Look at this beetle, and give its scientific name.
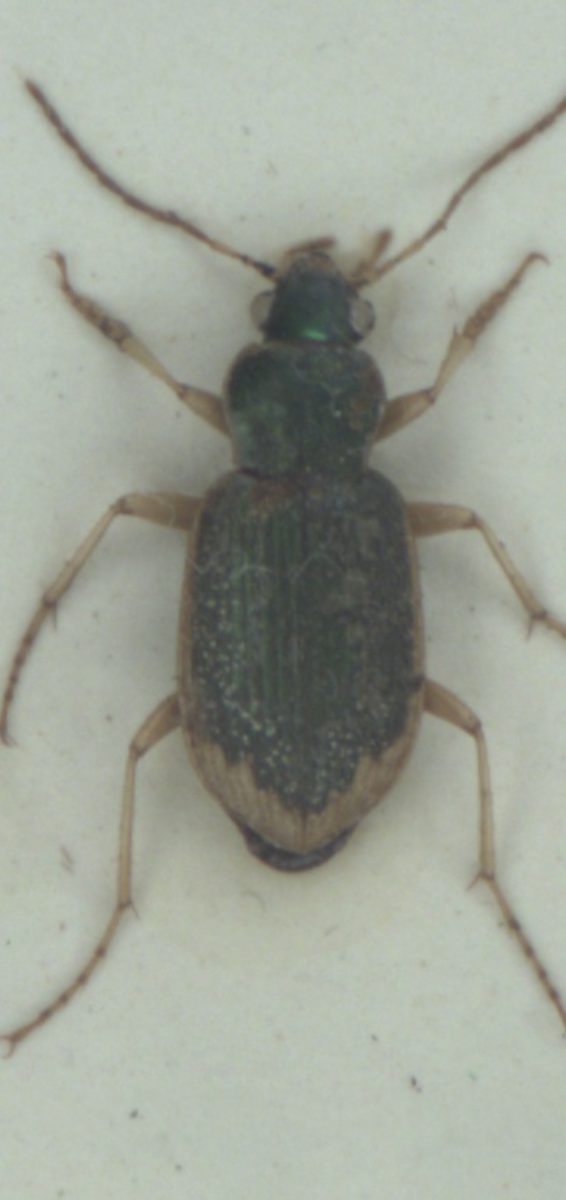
Chlaenius vestitus
